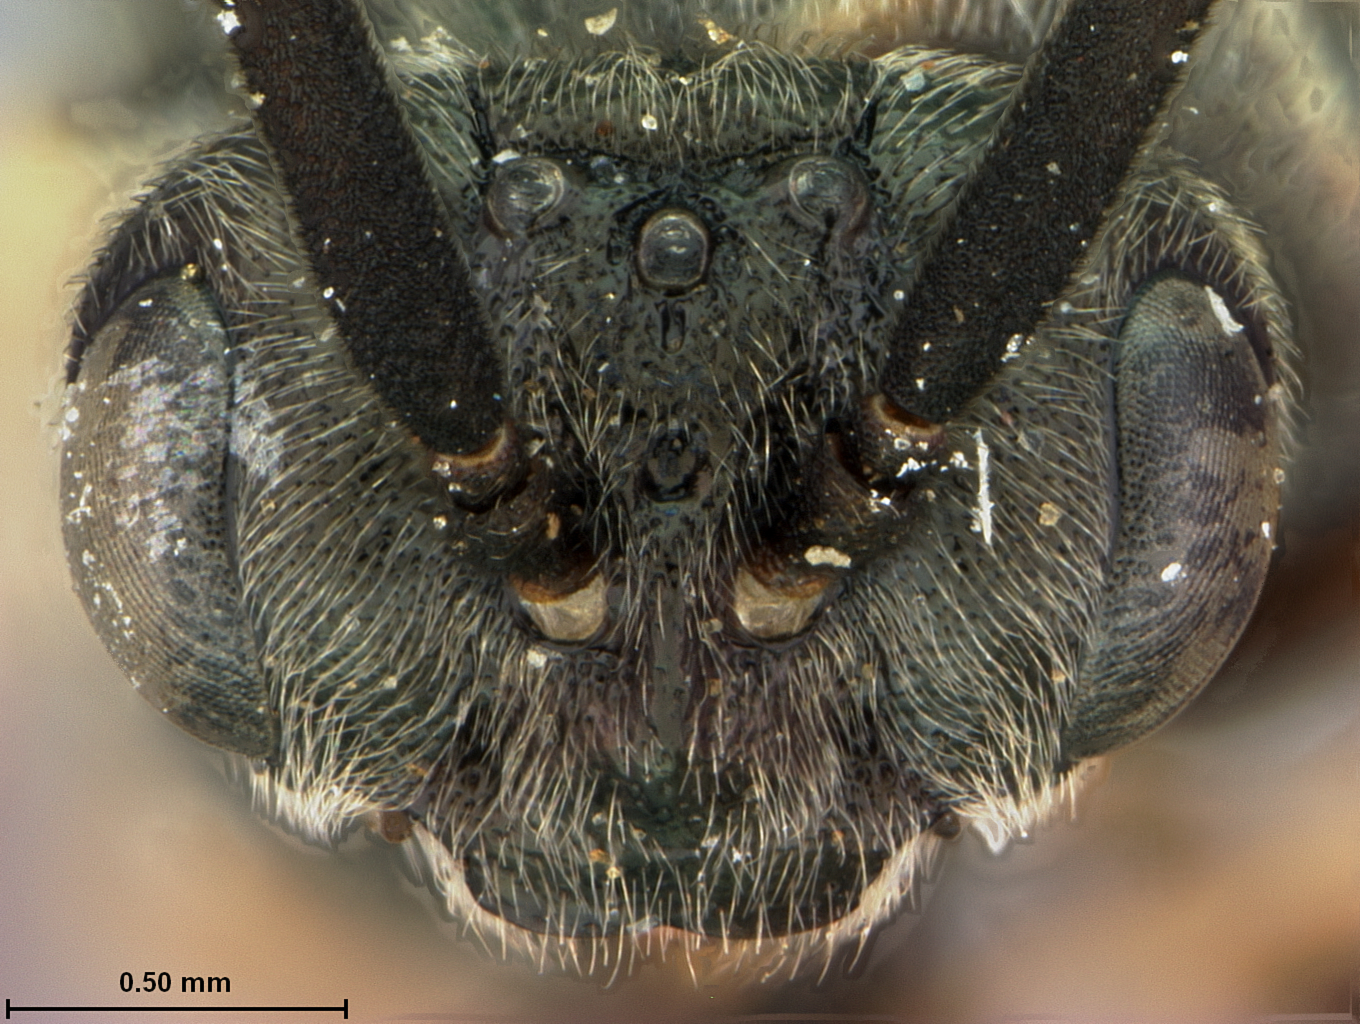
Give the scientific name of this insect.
Sterictiphora serotina
